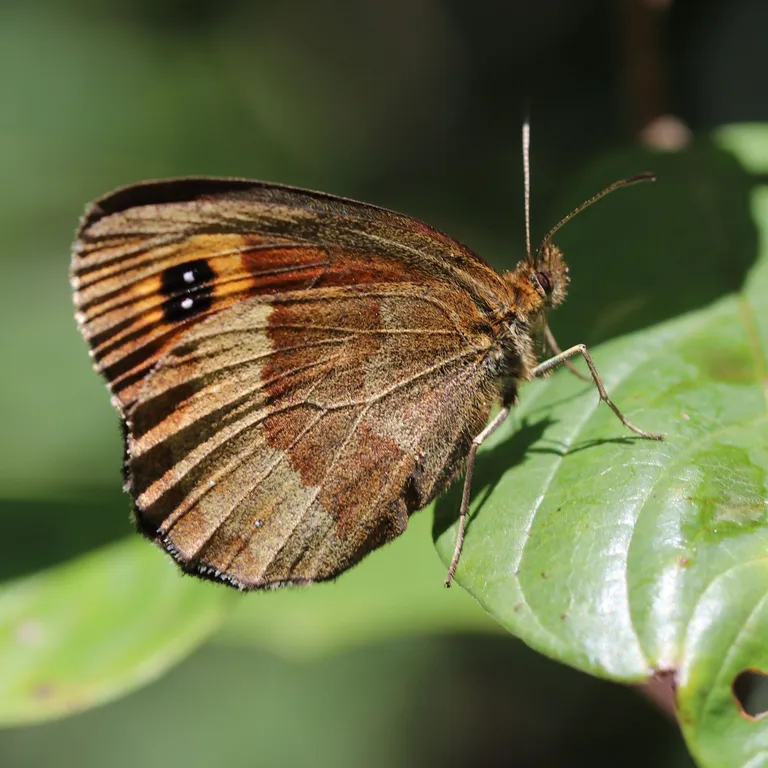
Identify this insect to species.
Erebia aethiops
